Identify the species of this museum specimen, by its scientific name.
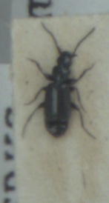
Microlestes maurus
